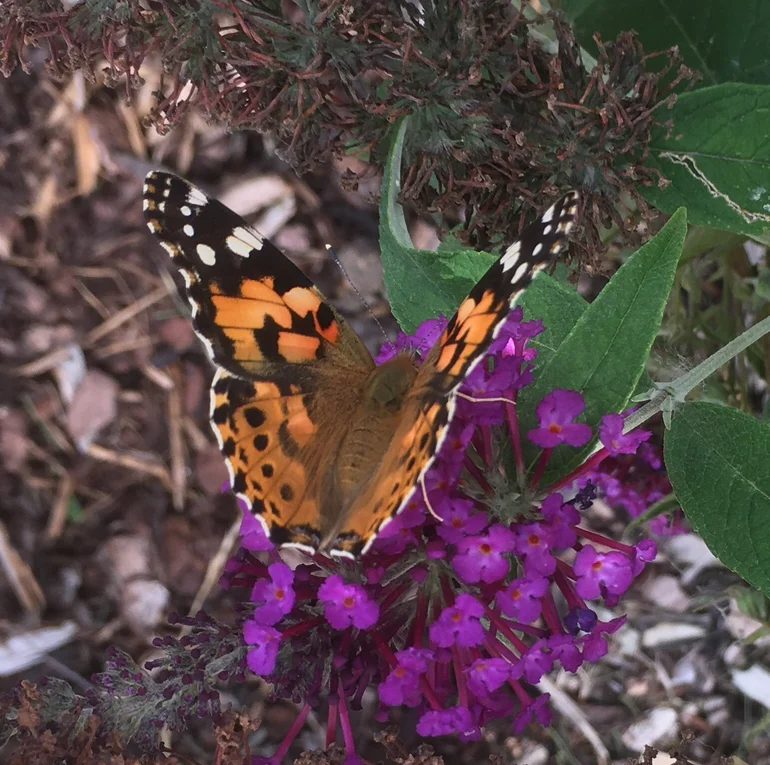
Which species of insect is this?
Vanessa cardui
